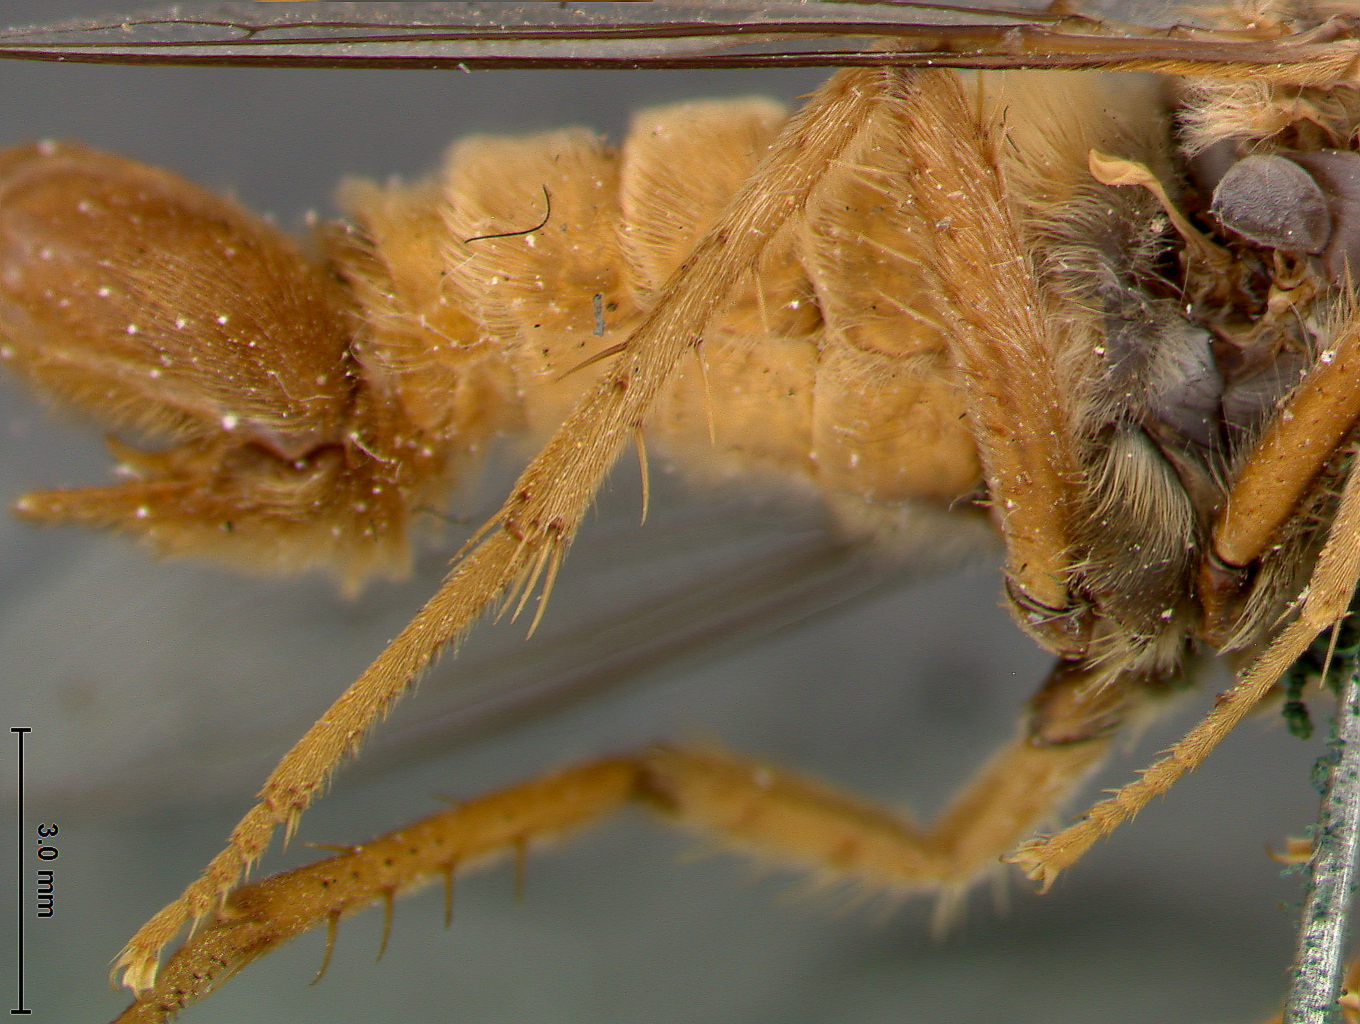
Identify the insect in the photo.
Rhaphiomidas acton
